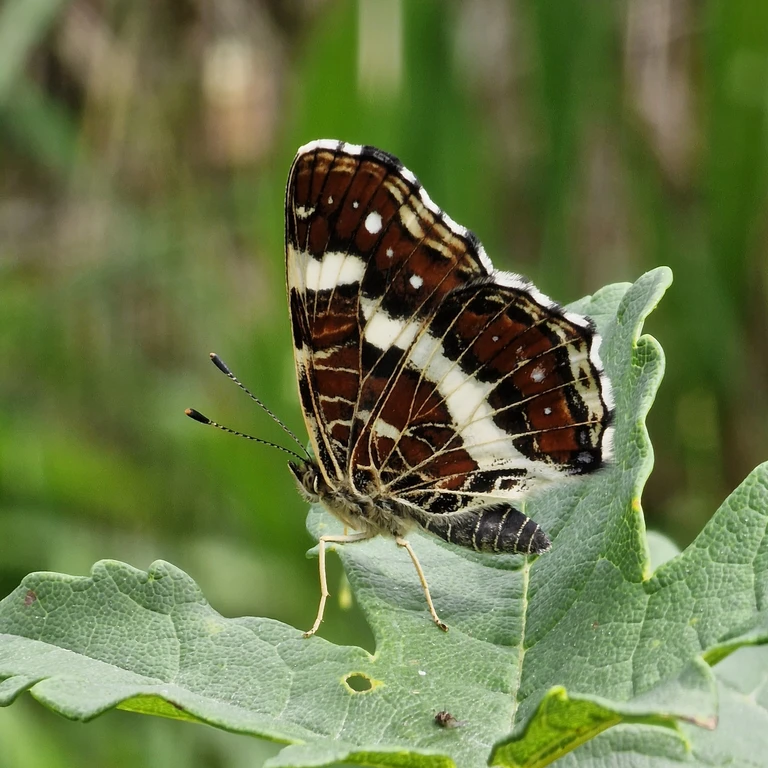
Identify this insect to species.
Araschnia levana
